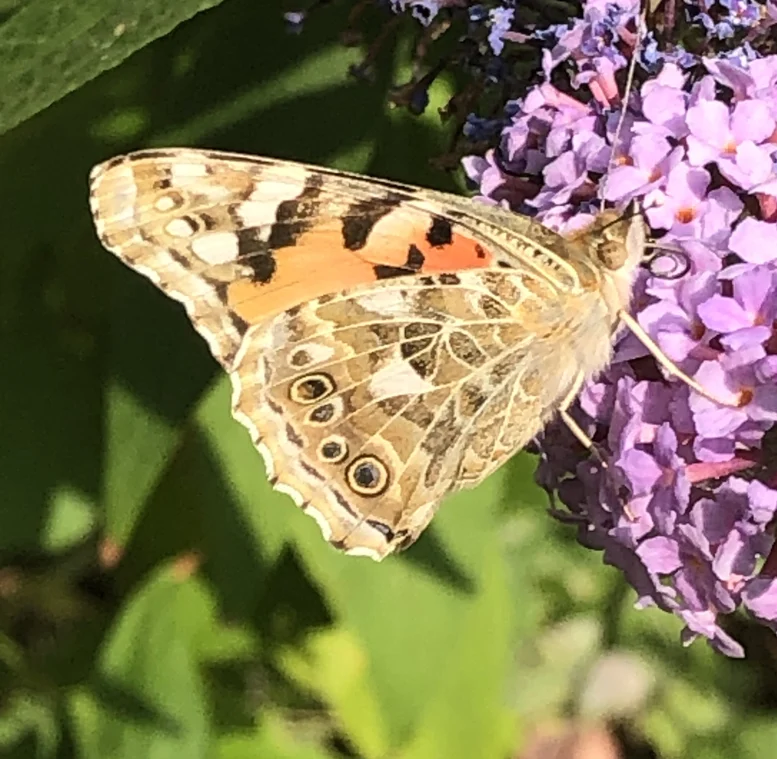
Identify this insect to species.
Vanessa cardui
